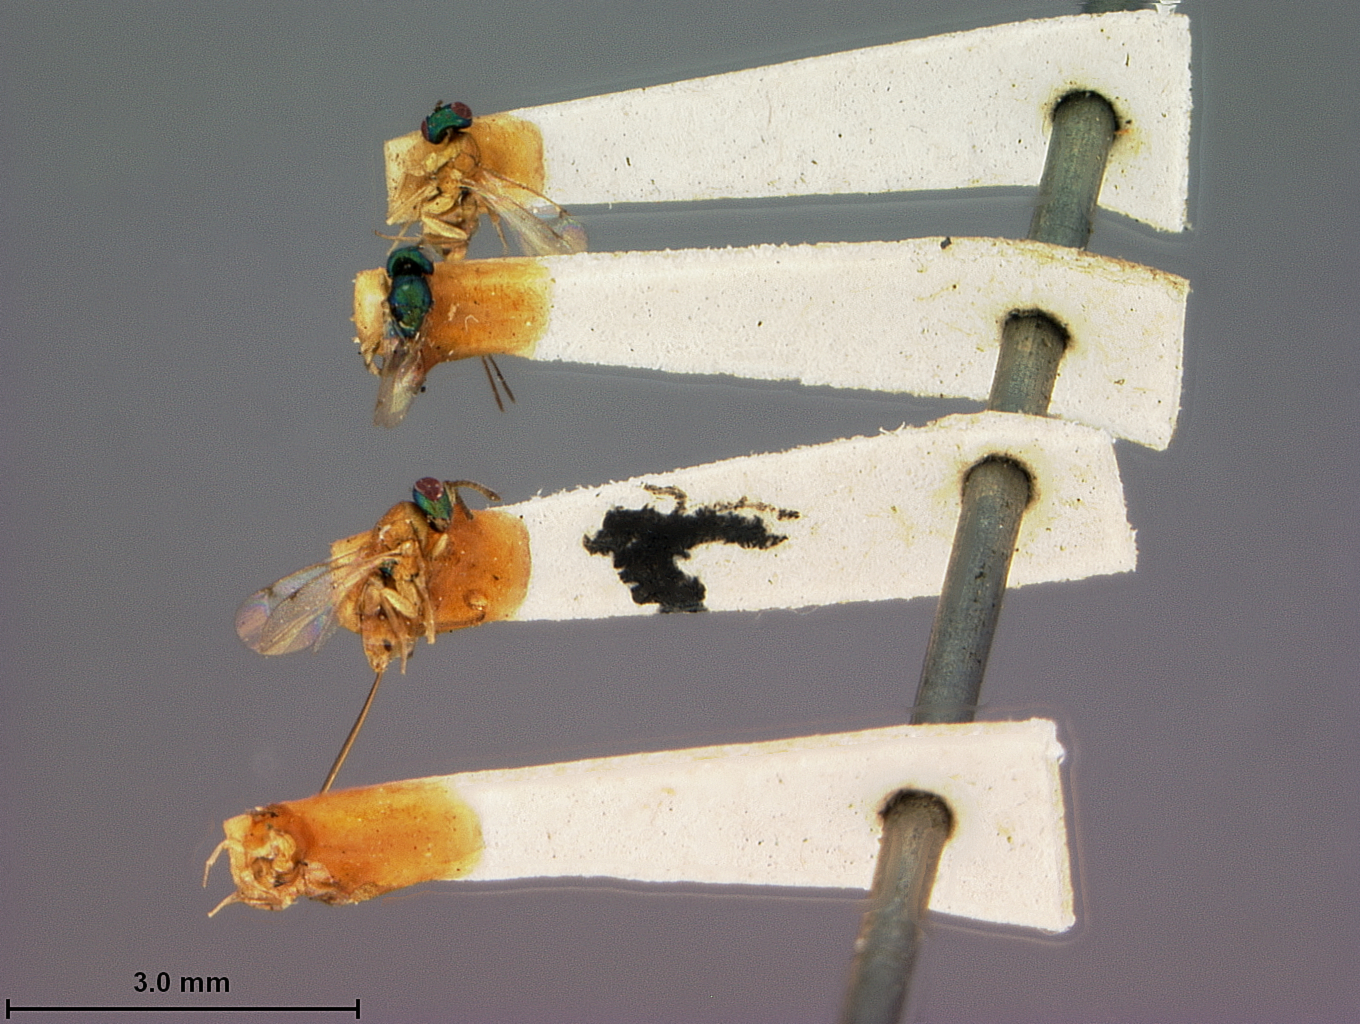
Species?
Megastigma cecidomyiae
